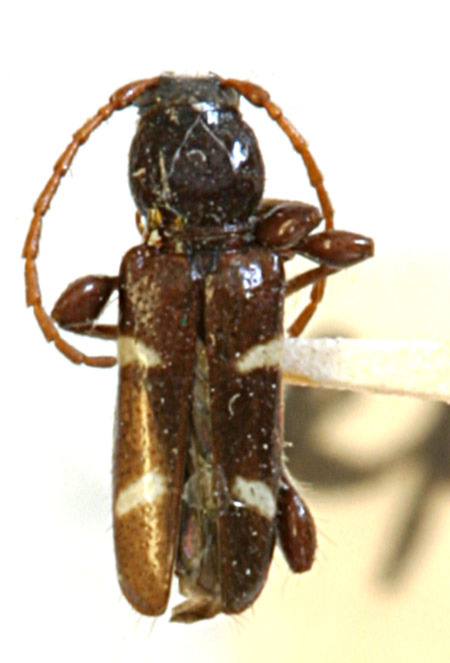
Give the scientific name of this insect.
Phymatodes exilis (also Phymatodes nitidus)
